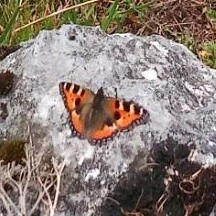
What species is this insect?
Aglais urticae
